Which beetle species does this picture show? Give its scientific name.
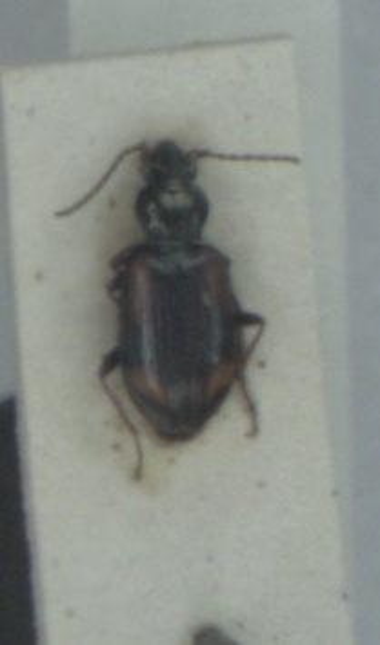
Bembidion bruxellense
